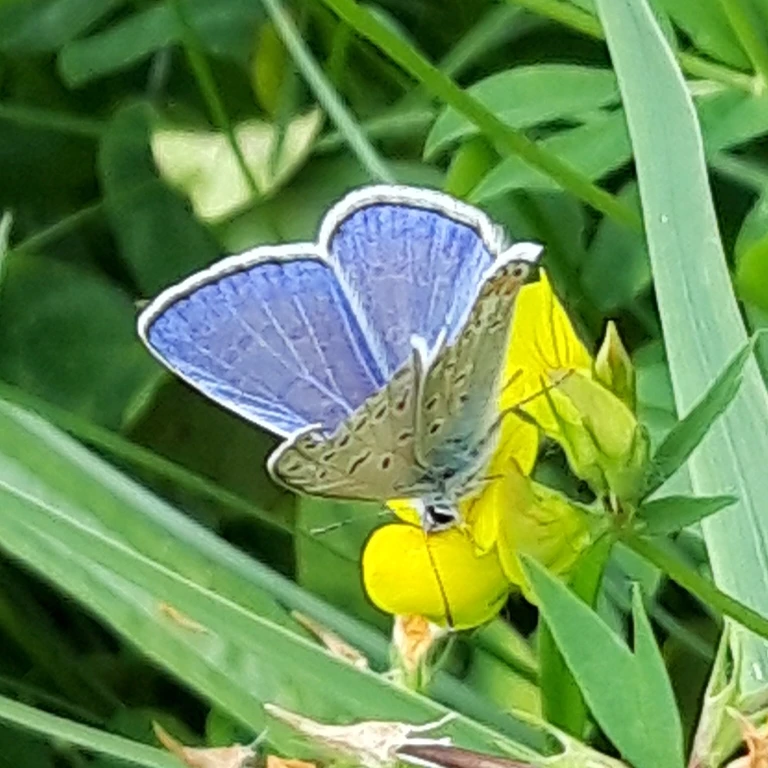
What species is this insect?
Polyommatus icarus
